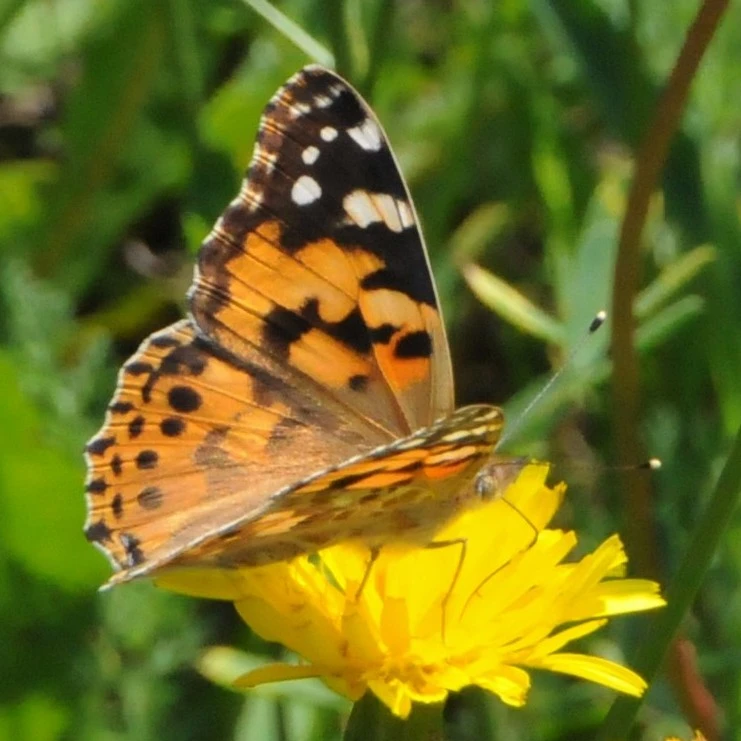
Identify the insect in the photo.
Vanessa cardui
